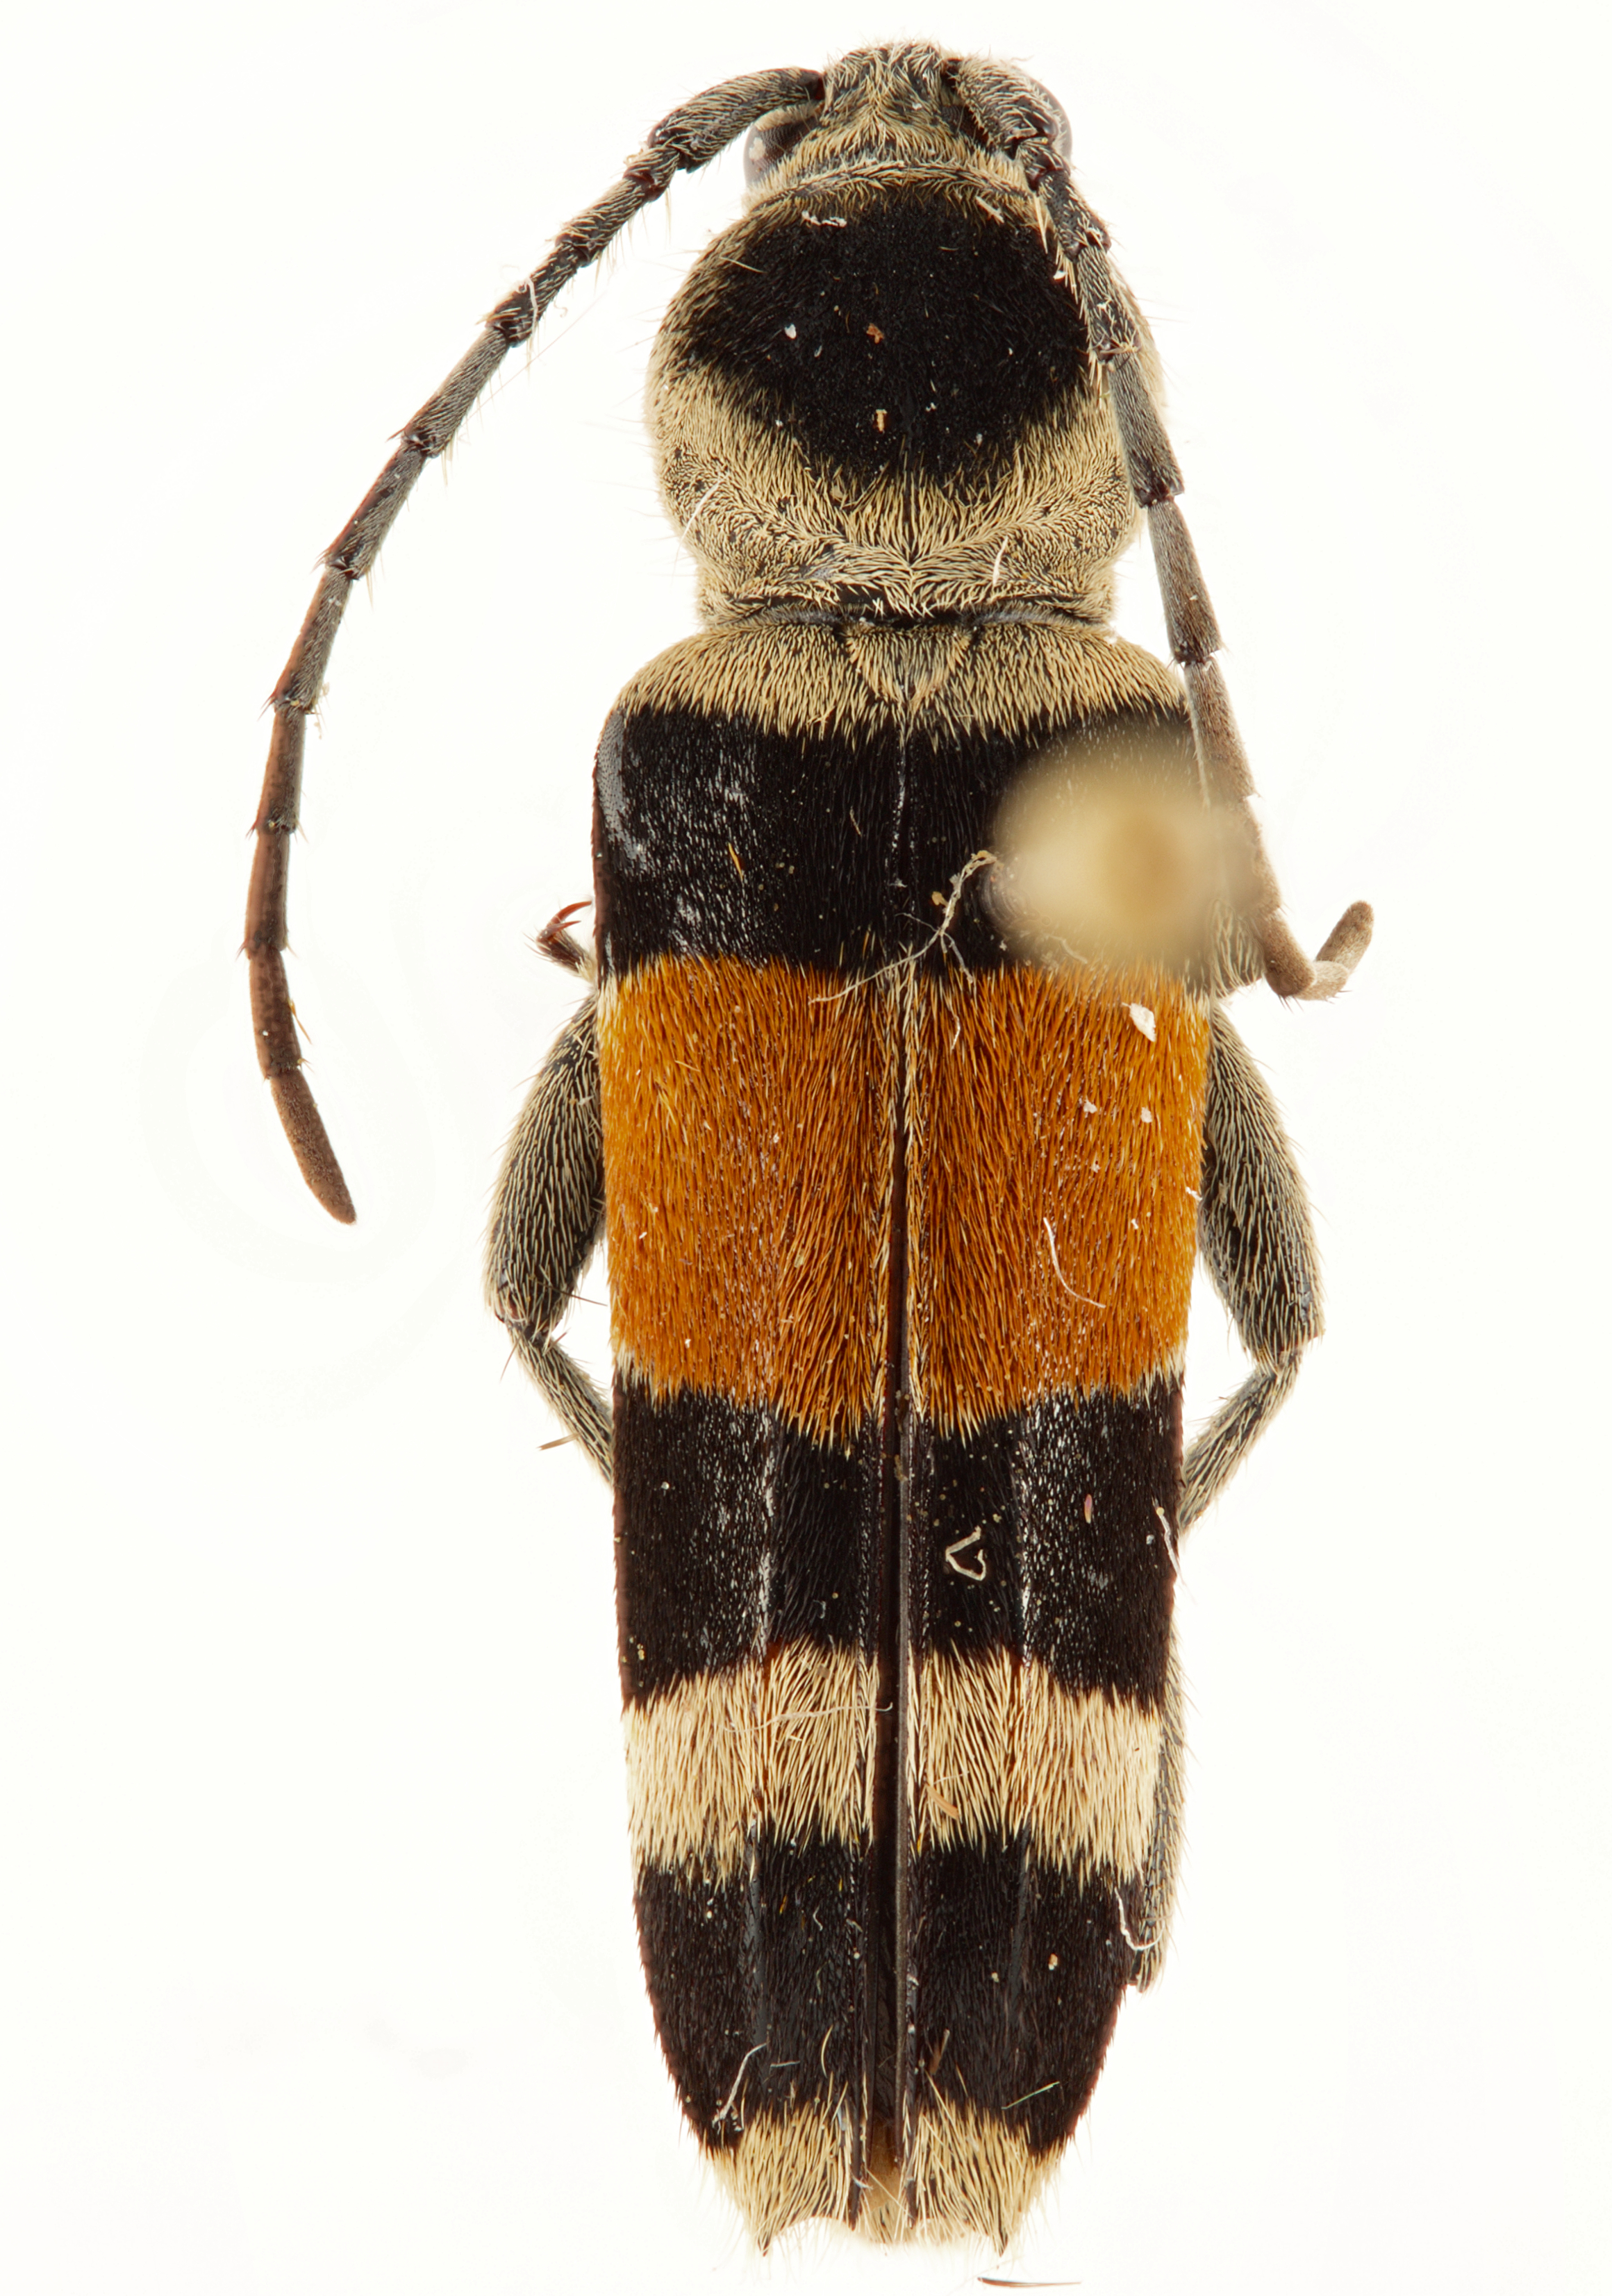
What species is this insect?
Anthoboscus tricolor
